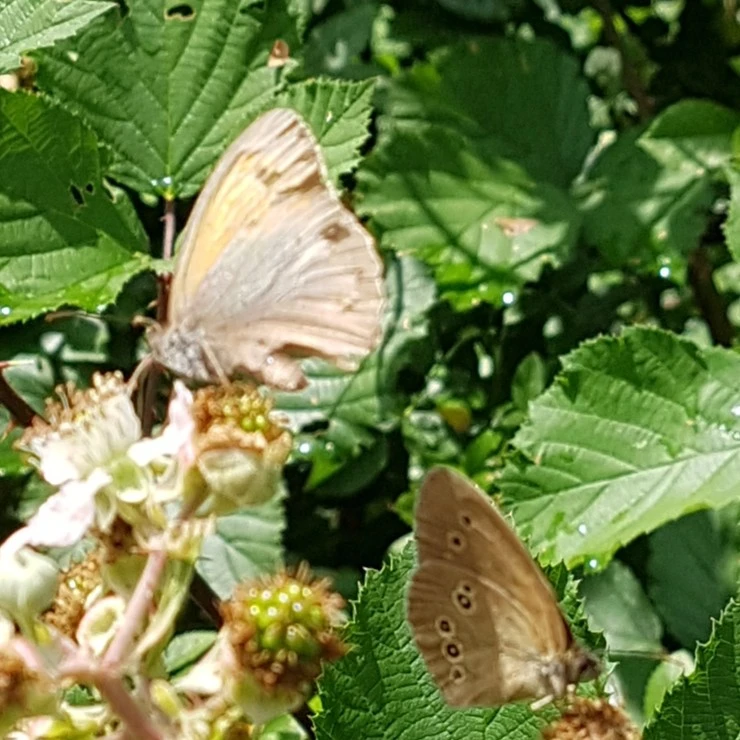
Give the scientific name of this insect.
Maniola jurtina
